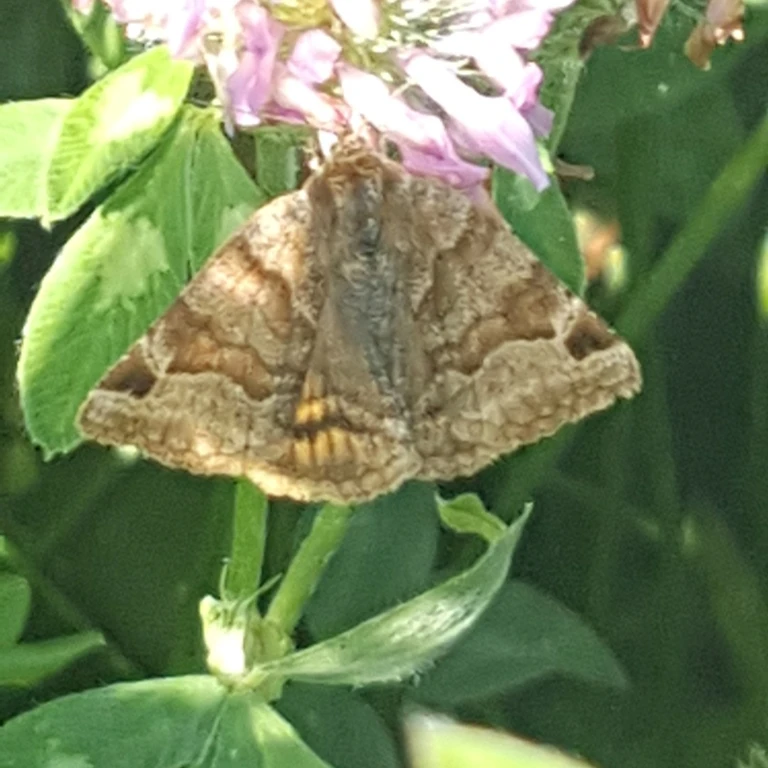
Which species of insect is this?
Euclidia glyphica
